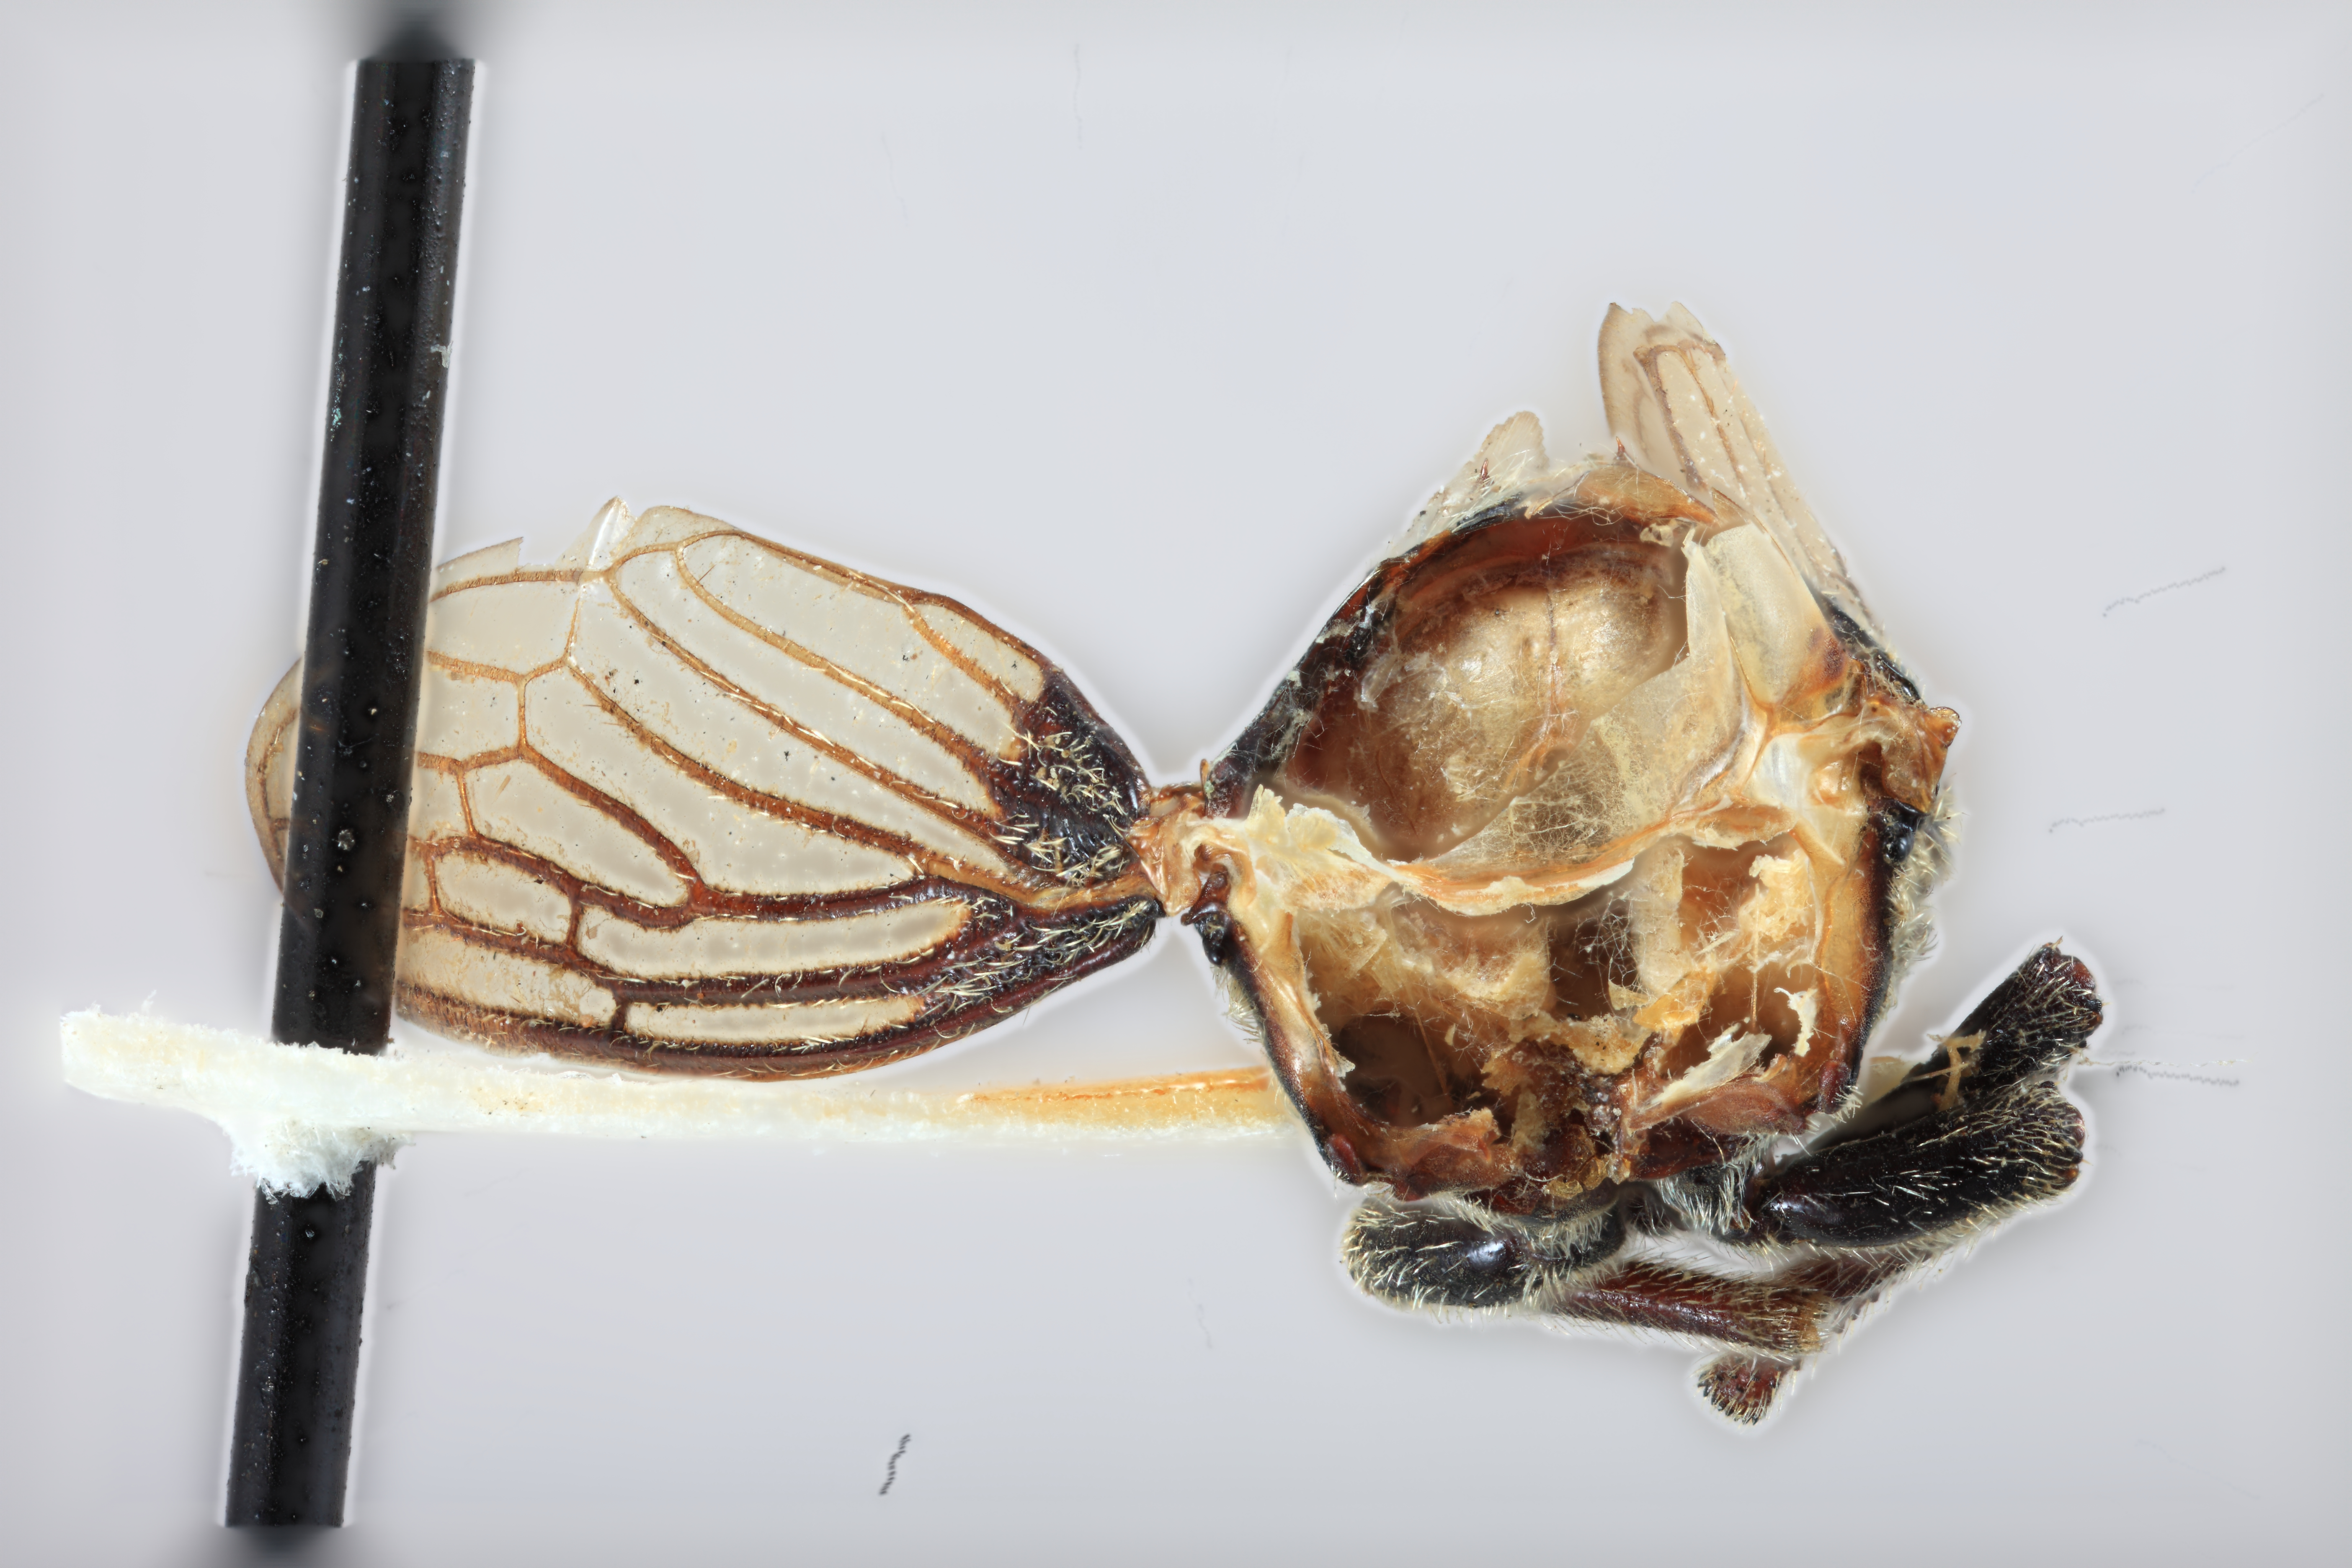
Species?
Leptocentrus arebiensis
